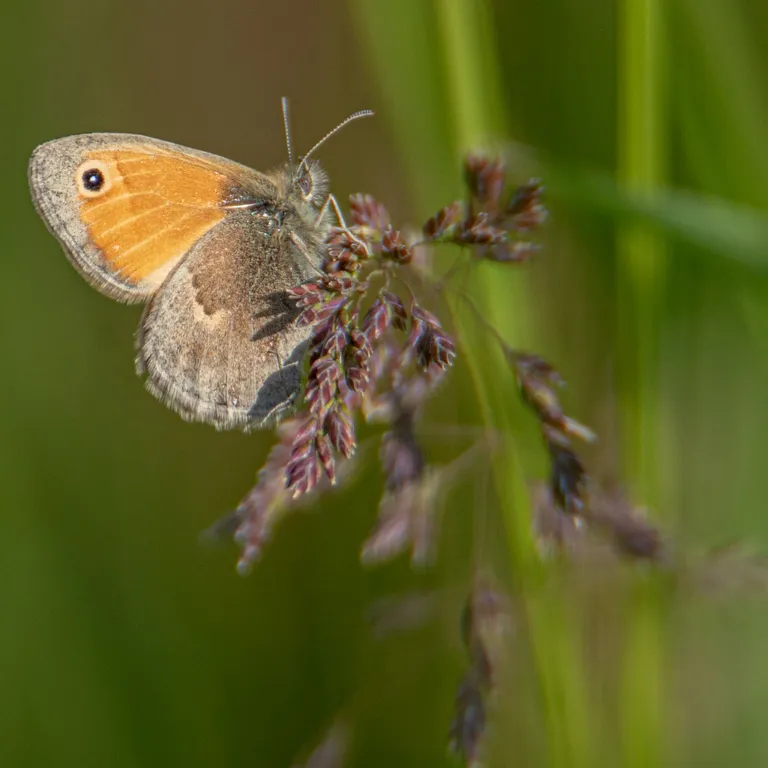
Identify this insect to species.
Coenonympha pamphilus
